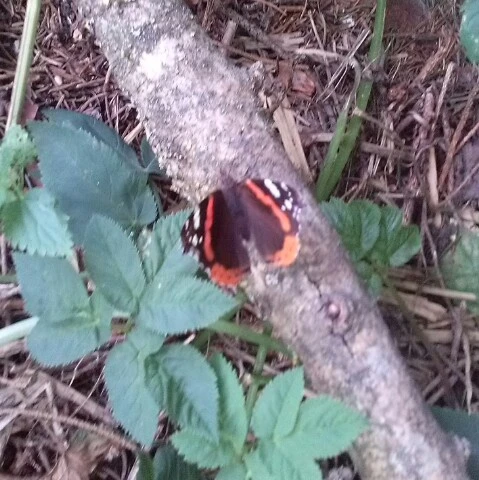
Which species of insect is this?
Vanessa atalanta
